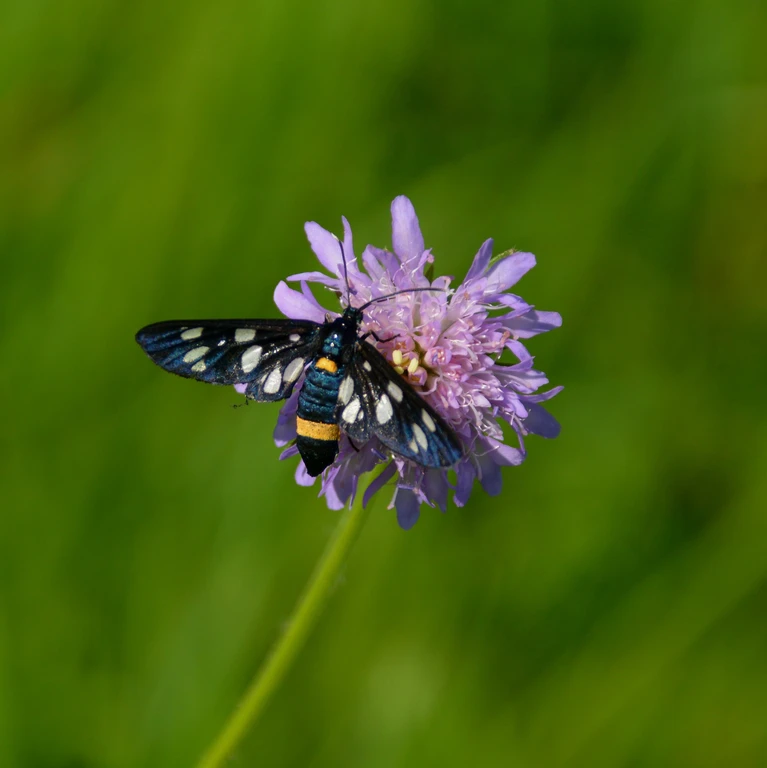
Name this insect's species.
Amata phegea
